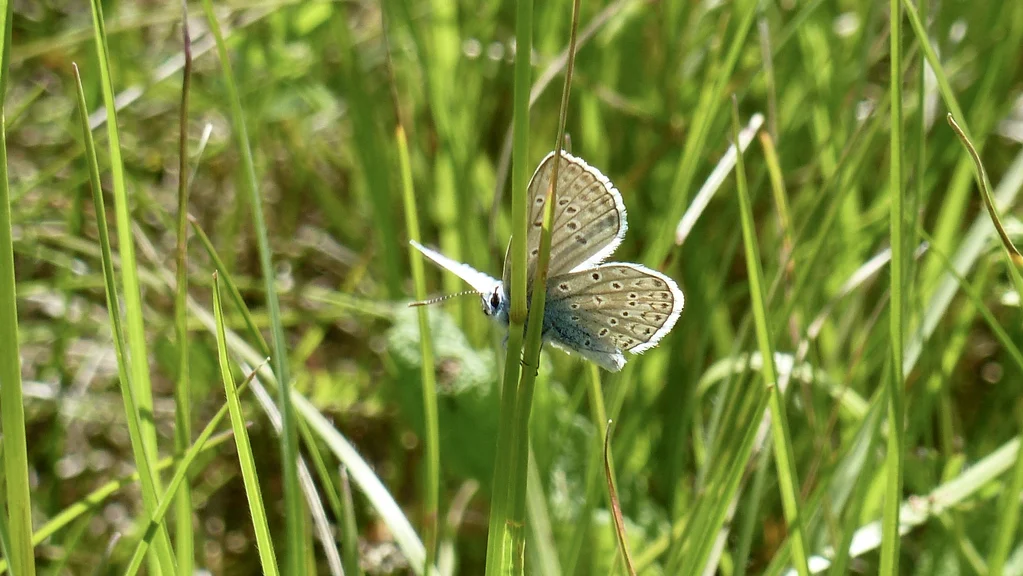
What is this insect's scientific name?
Polyommatus icarus
